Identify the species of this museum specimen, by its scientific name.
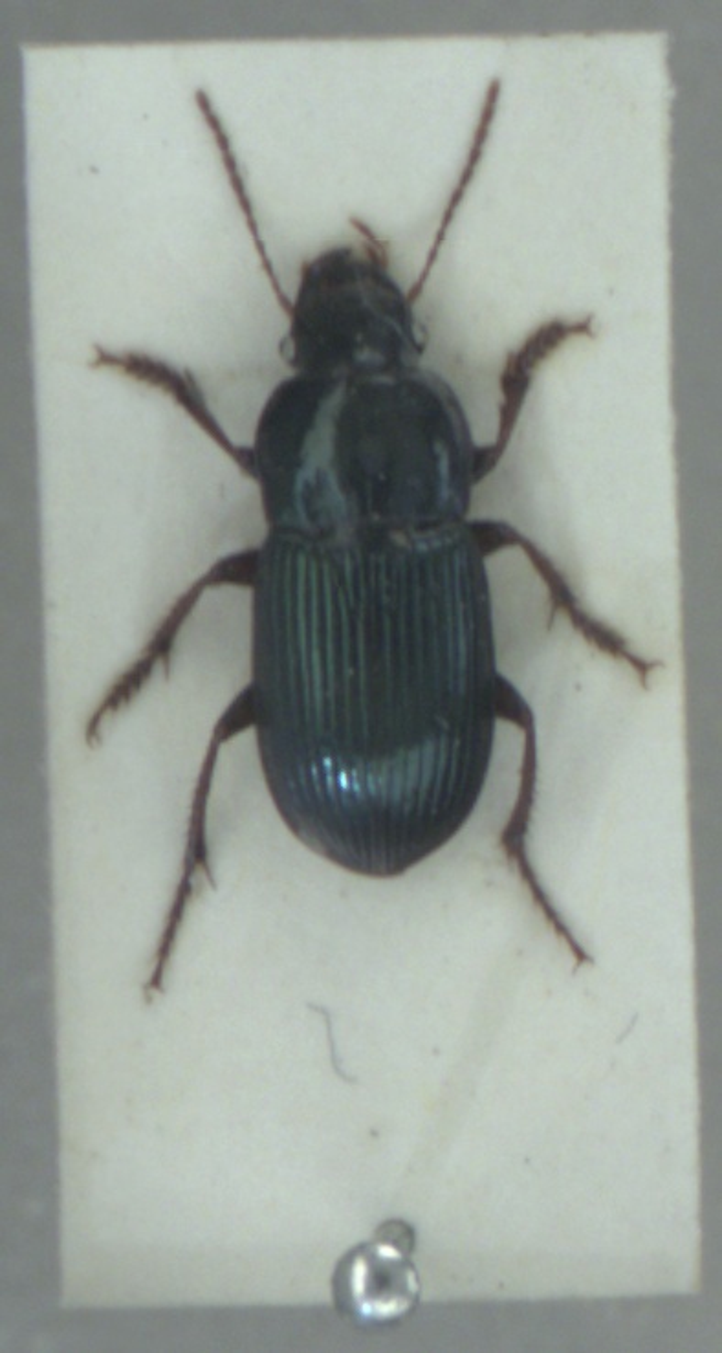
Harpalus rubripes
